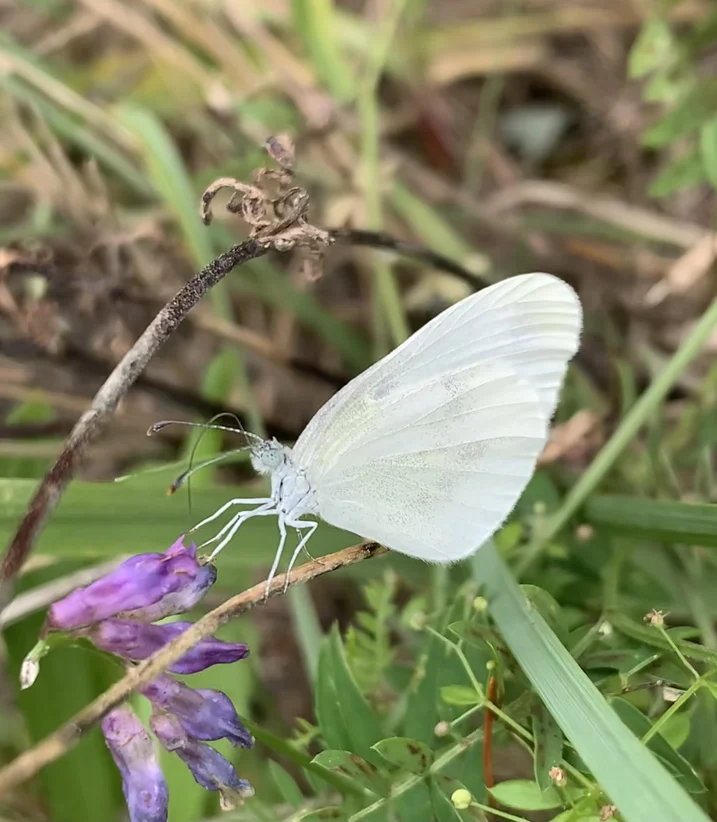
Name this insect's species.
Leptidea sinapis/juvernica
